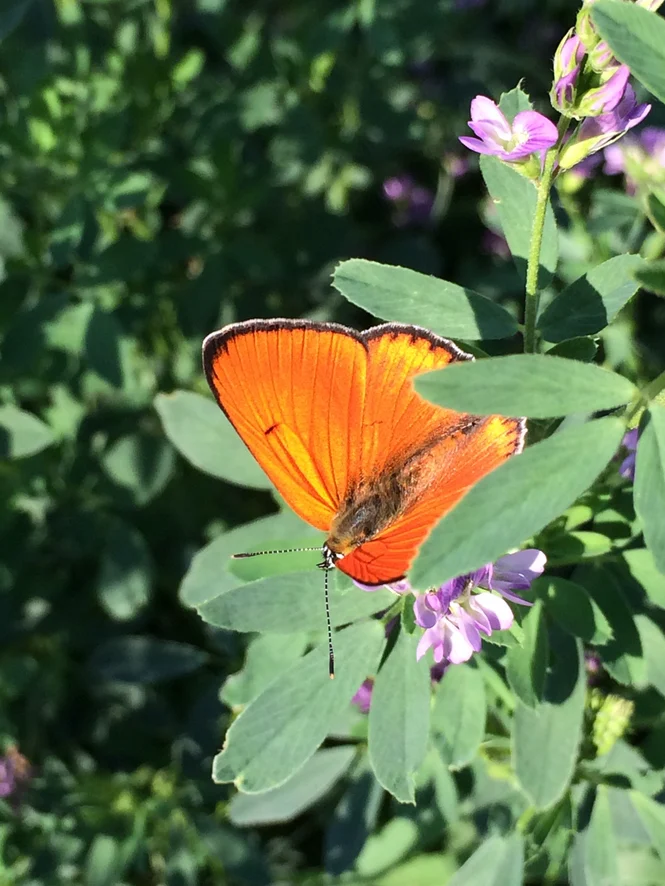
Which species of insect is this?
Lycaena dispar
